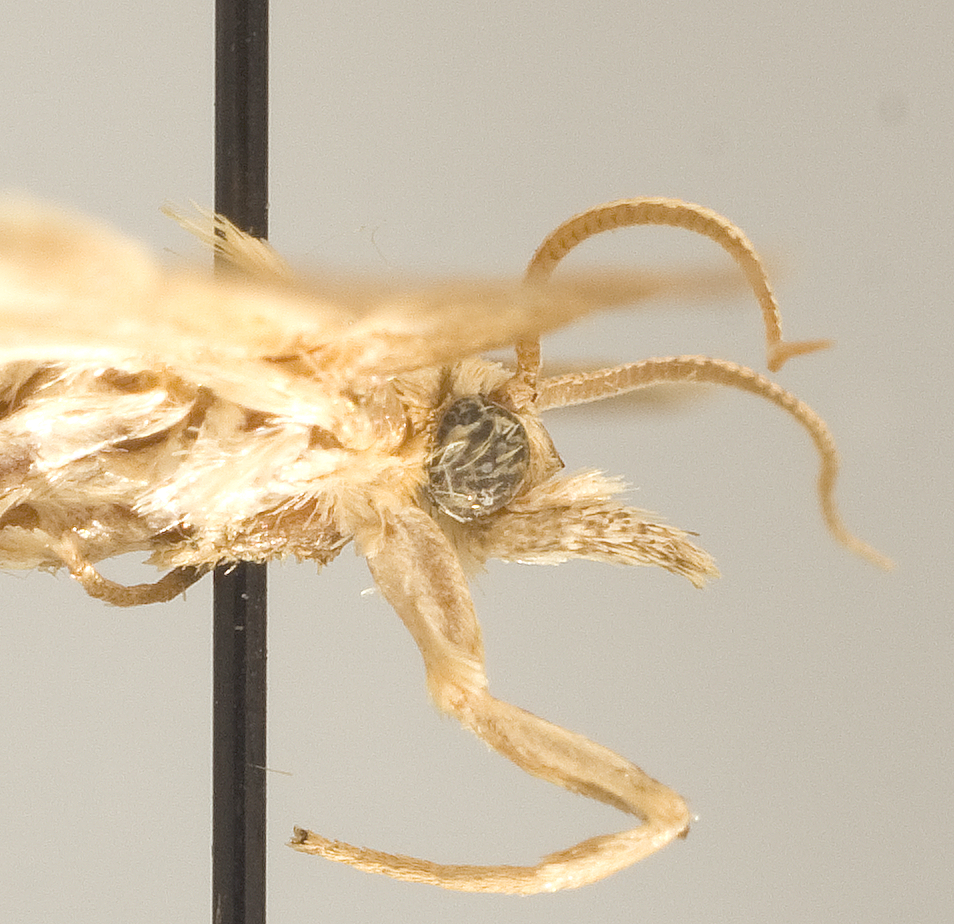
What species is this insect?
Chilo suppressalis
